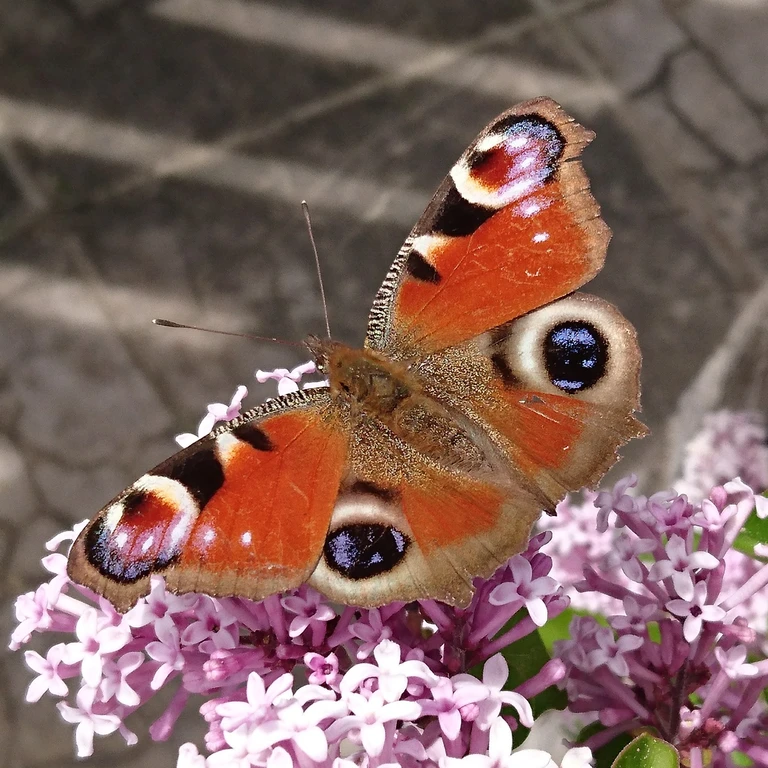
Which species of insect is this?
Aglais io
